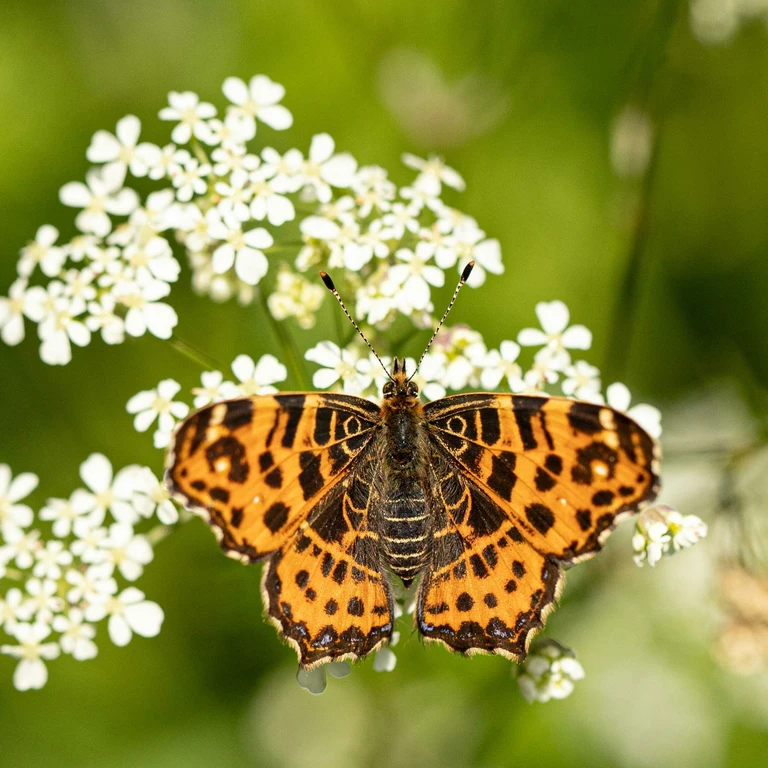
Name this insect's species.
Araschnia levana
